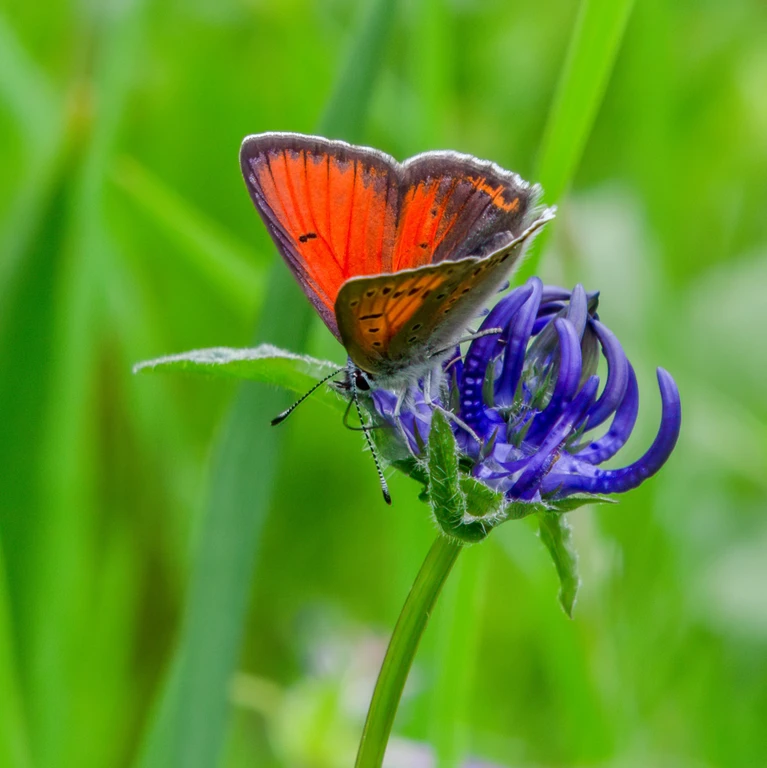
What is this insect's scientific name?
Lycaena hippothoe (also Palaeochrysophanus hippothoe)
